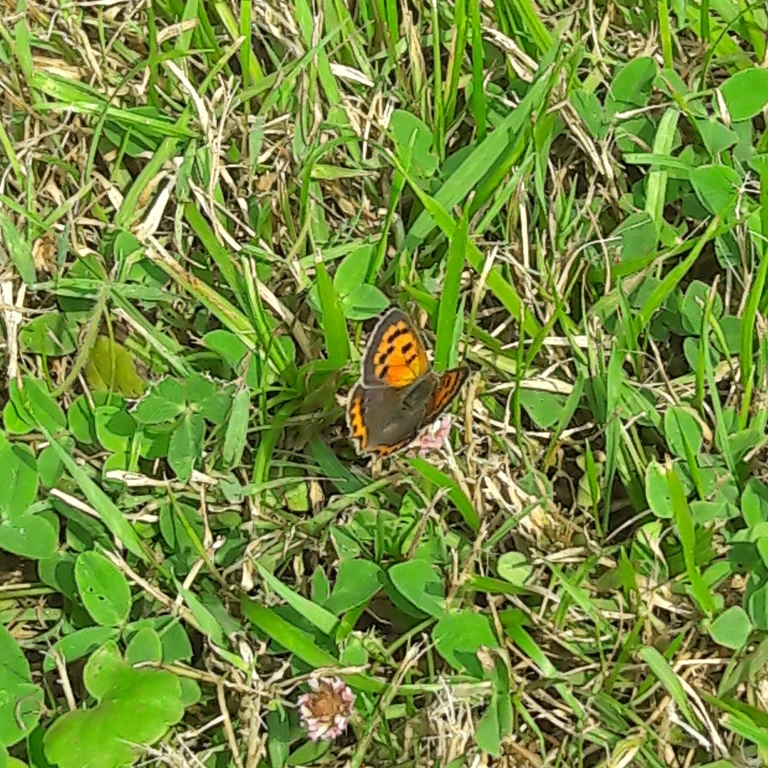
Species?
Lycaena phlaeas
